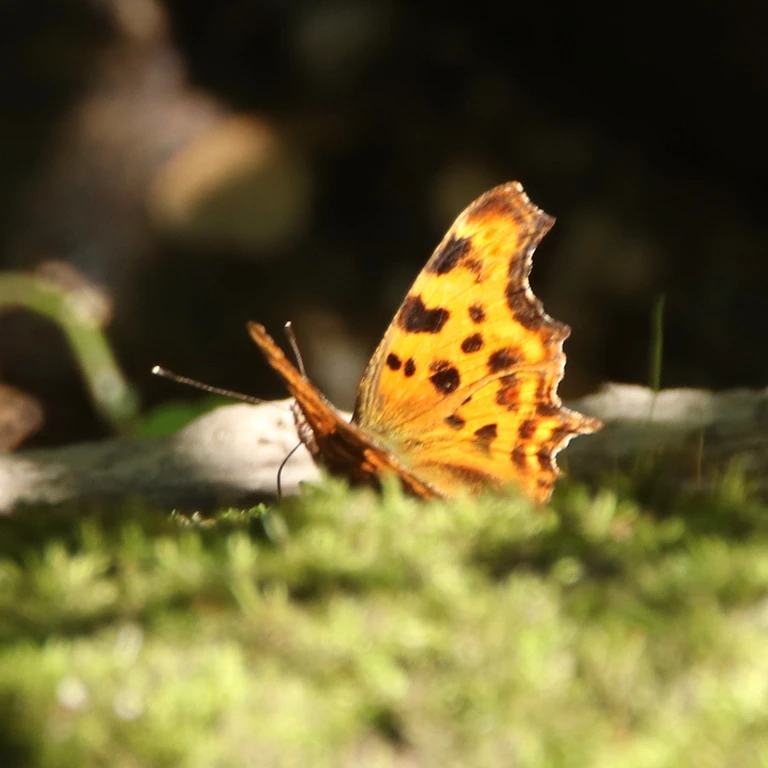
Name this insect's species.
Polygonia c-album
